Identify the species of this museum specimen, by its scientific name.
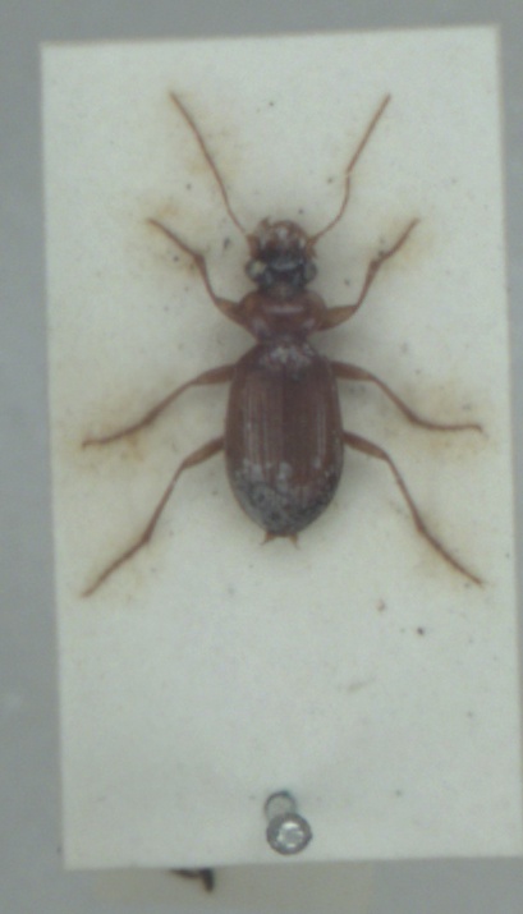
Leistus terminatus
